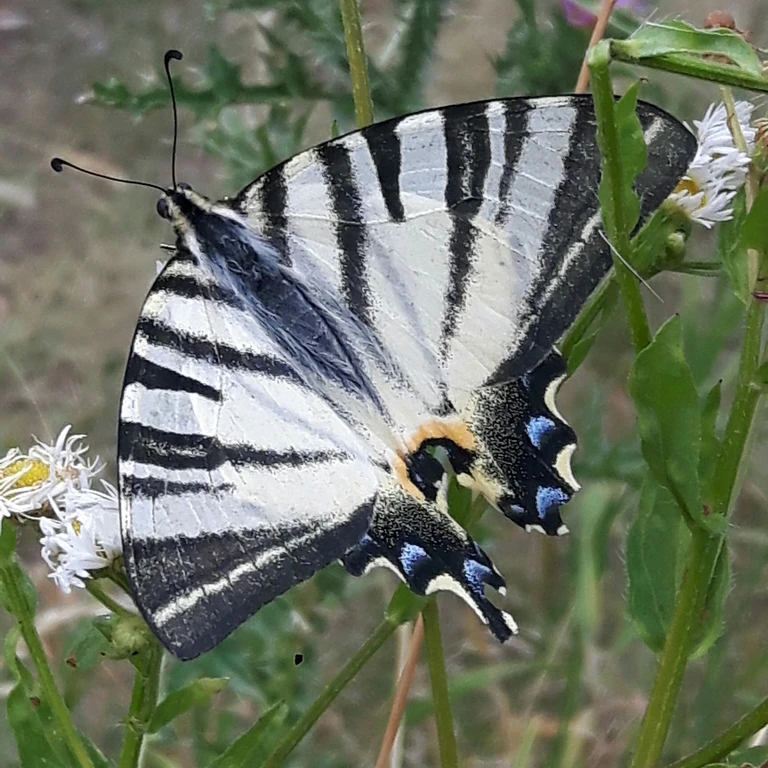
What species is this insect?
Iphiclides podalirius
